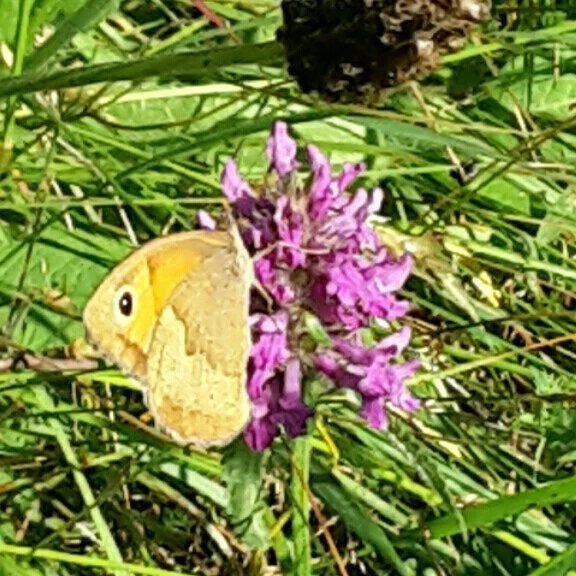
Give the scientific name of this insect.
Maniola jurtina
